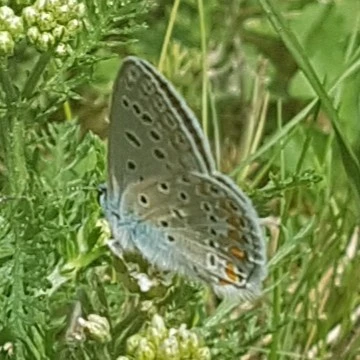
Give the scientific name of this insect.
Polyommatus icarus
